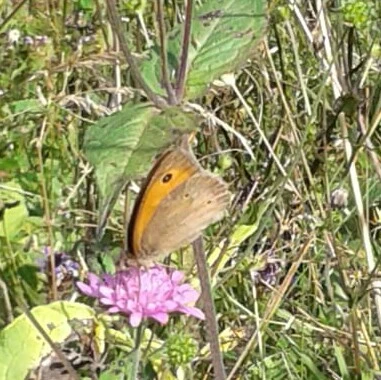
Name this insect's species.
Coenonympha pamphilus
